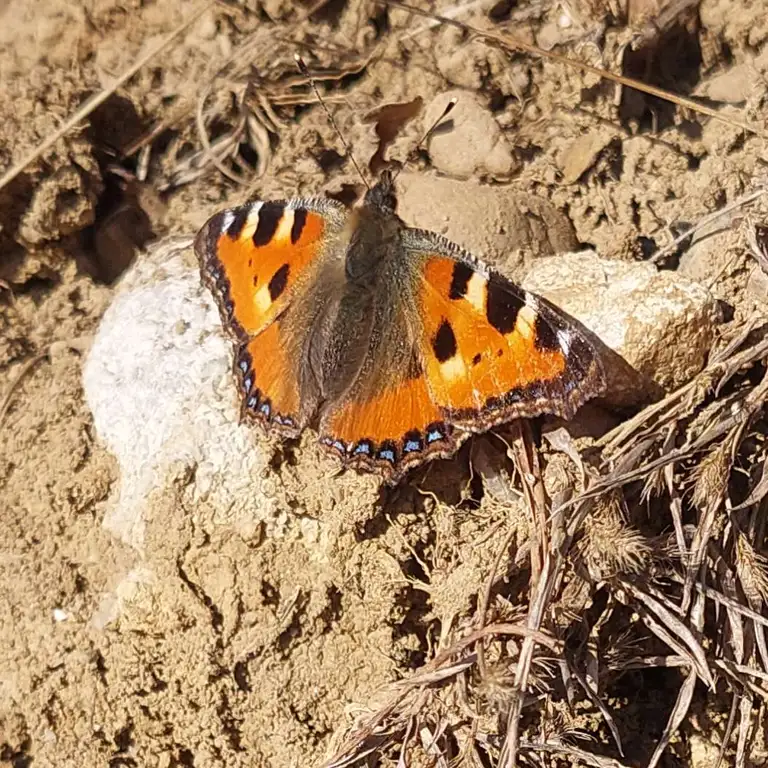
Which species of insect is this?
Aglais urticae
